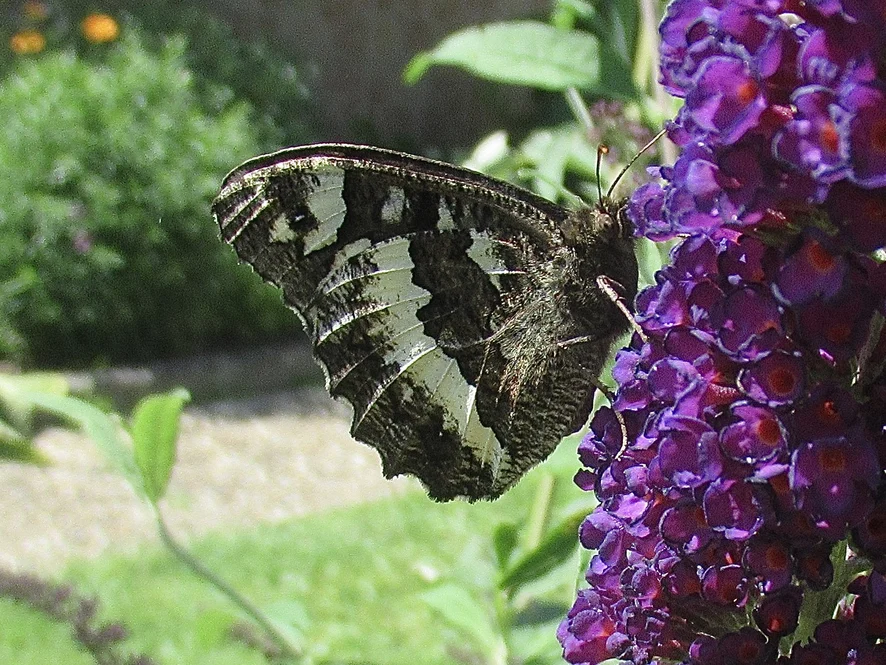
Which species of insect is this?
Brintesia circe
